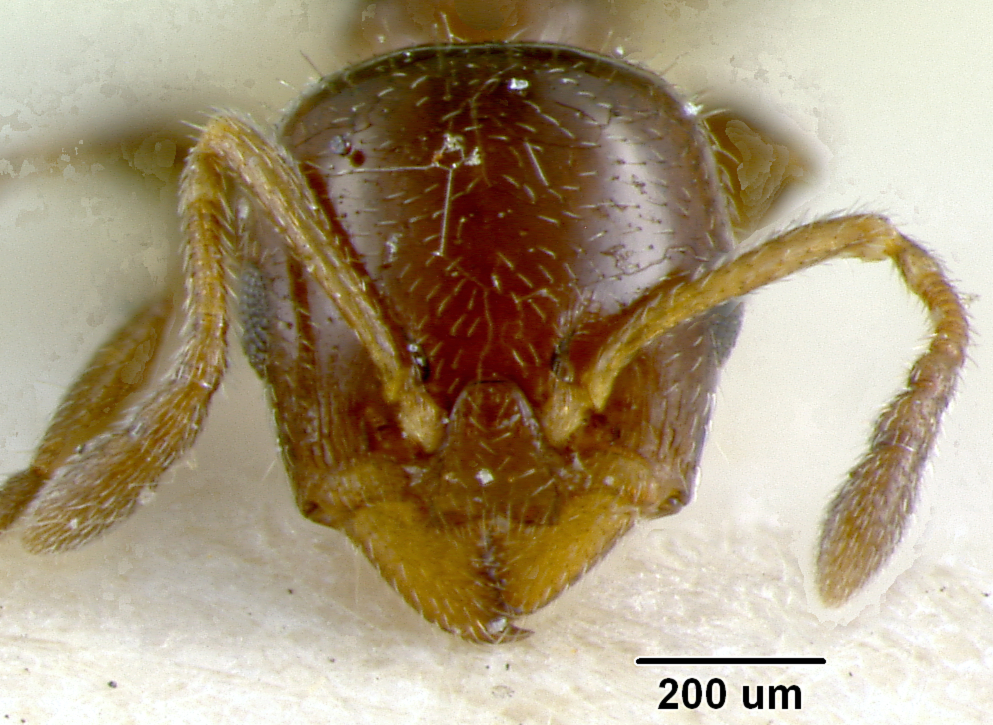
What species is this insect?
Gauromyrmex bengakalisi
